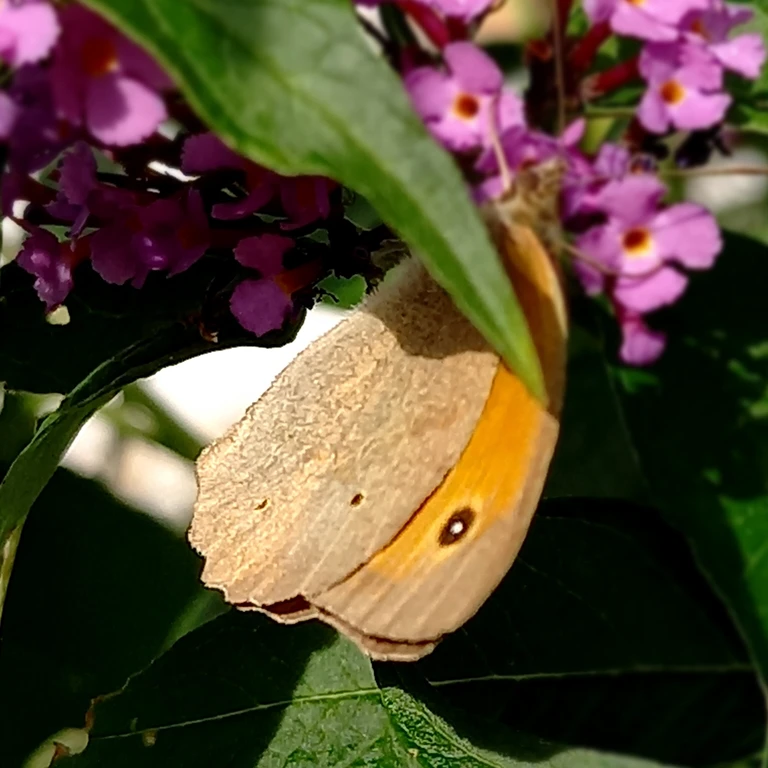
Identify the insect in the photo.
Maniola jurtina
